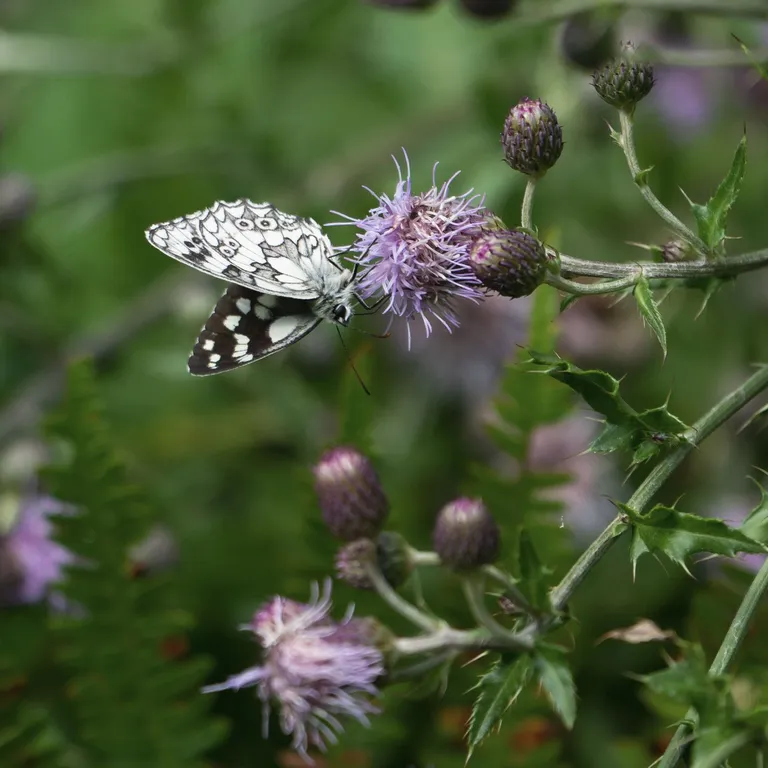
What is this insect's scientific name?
Melanargia galathea
